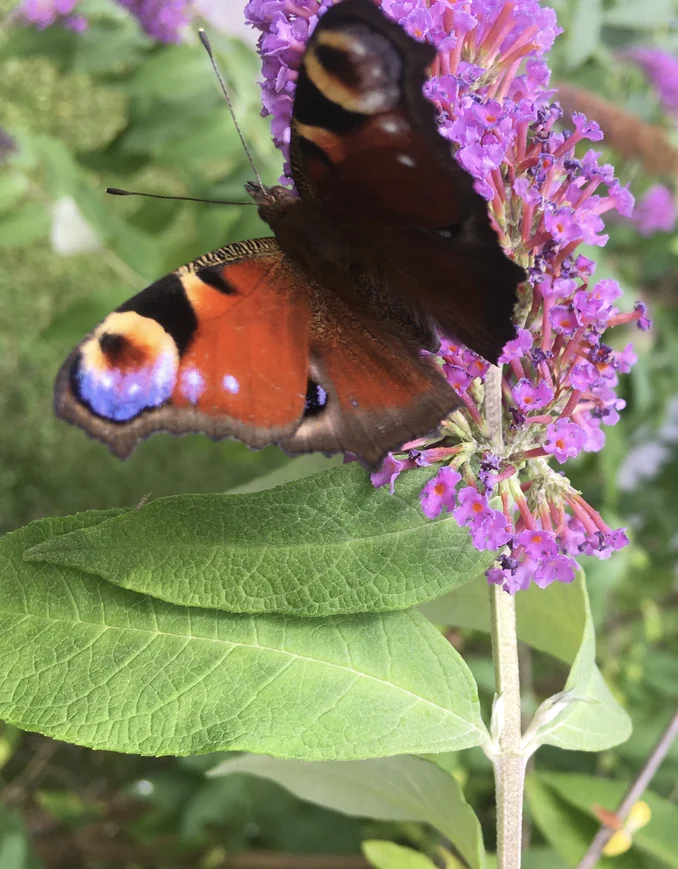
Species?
Aglais io
